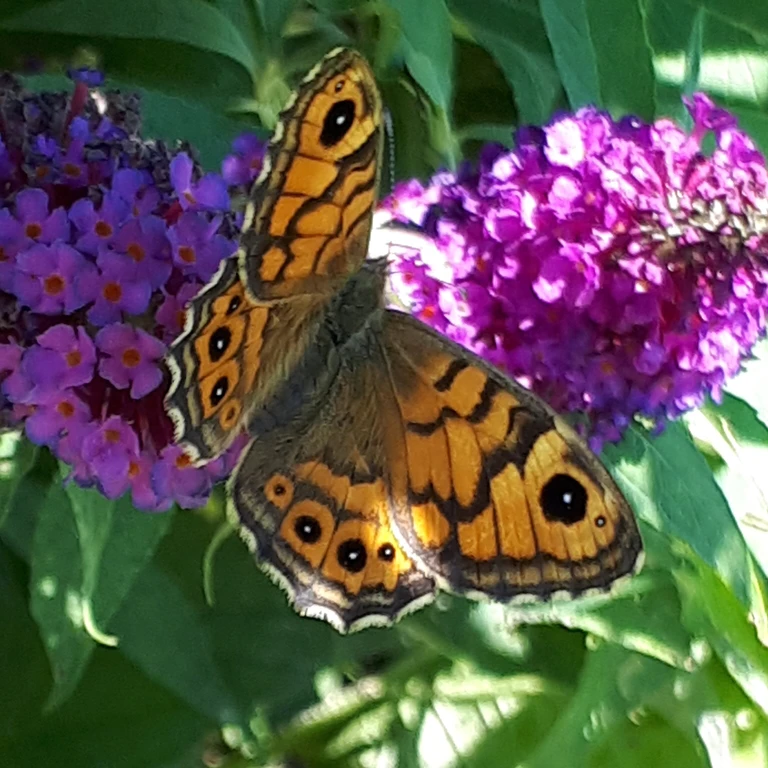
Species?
Lasiommata megera (also Pararge megera)
